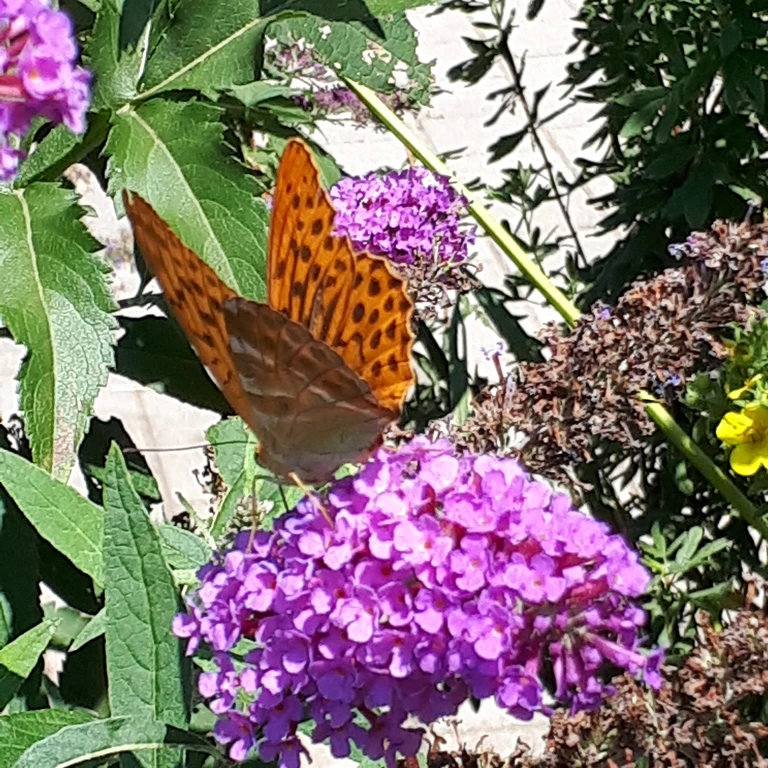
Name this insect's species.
Argynnis paphia
